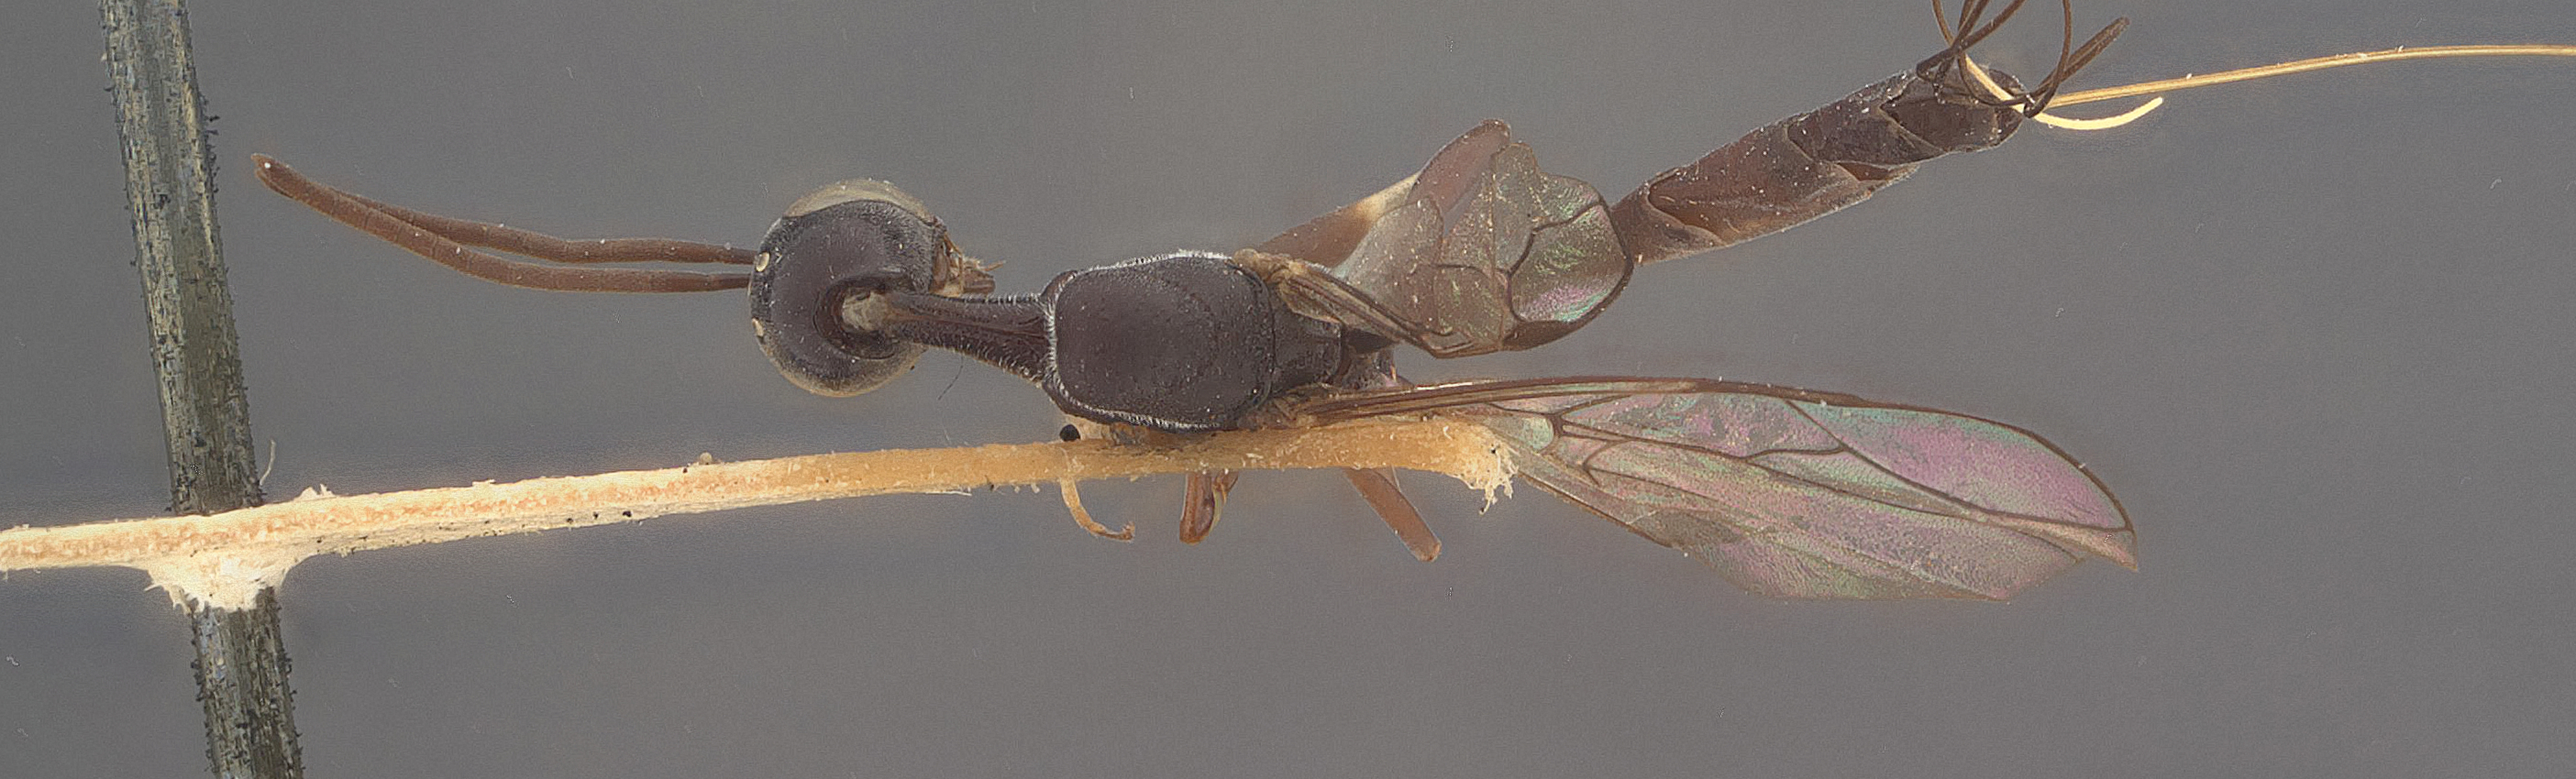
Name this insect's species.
Gasteruption amoyense
